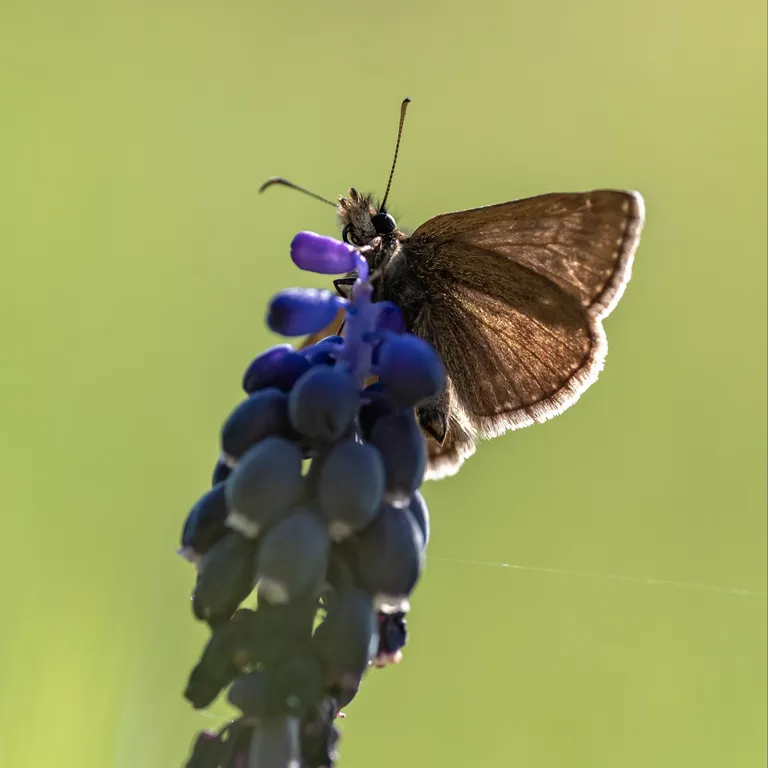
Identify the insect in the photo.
Erynnis tages
